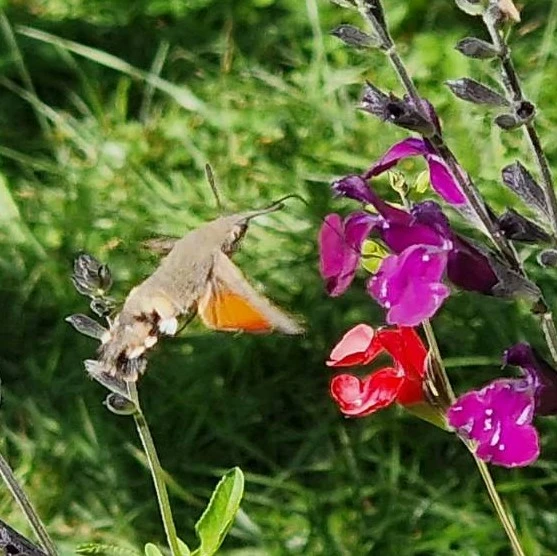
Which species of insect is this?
Macroglossum stellatarum
